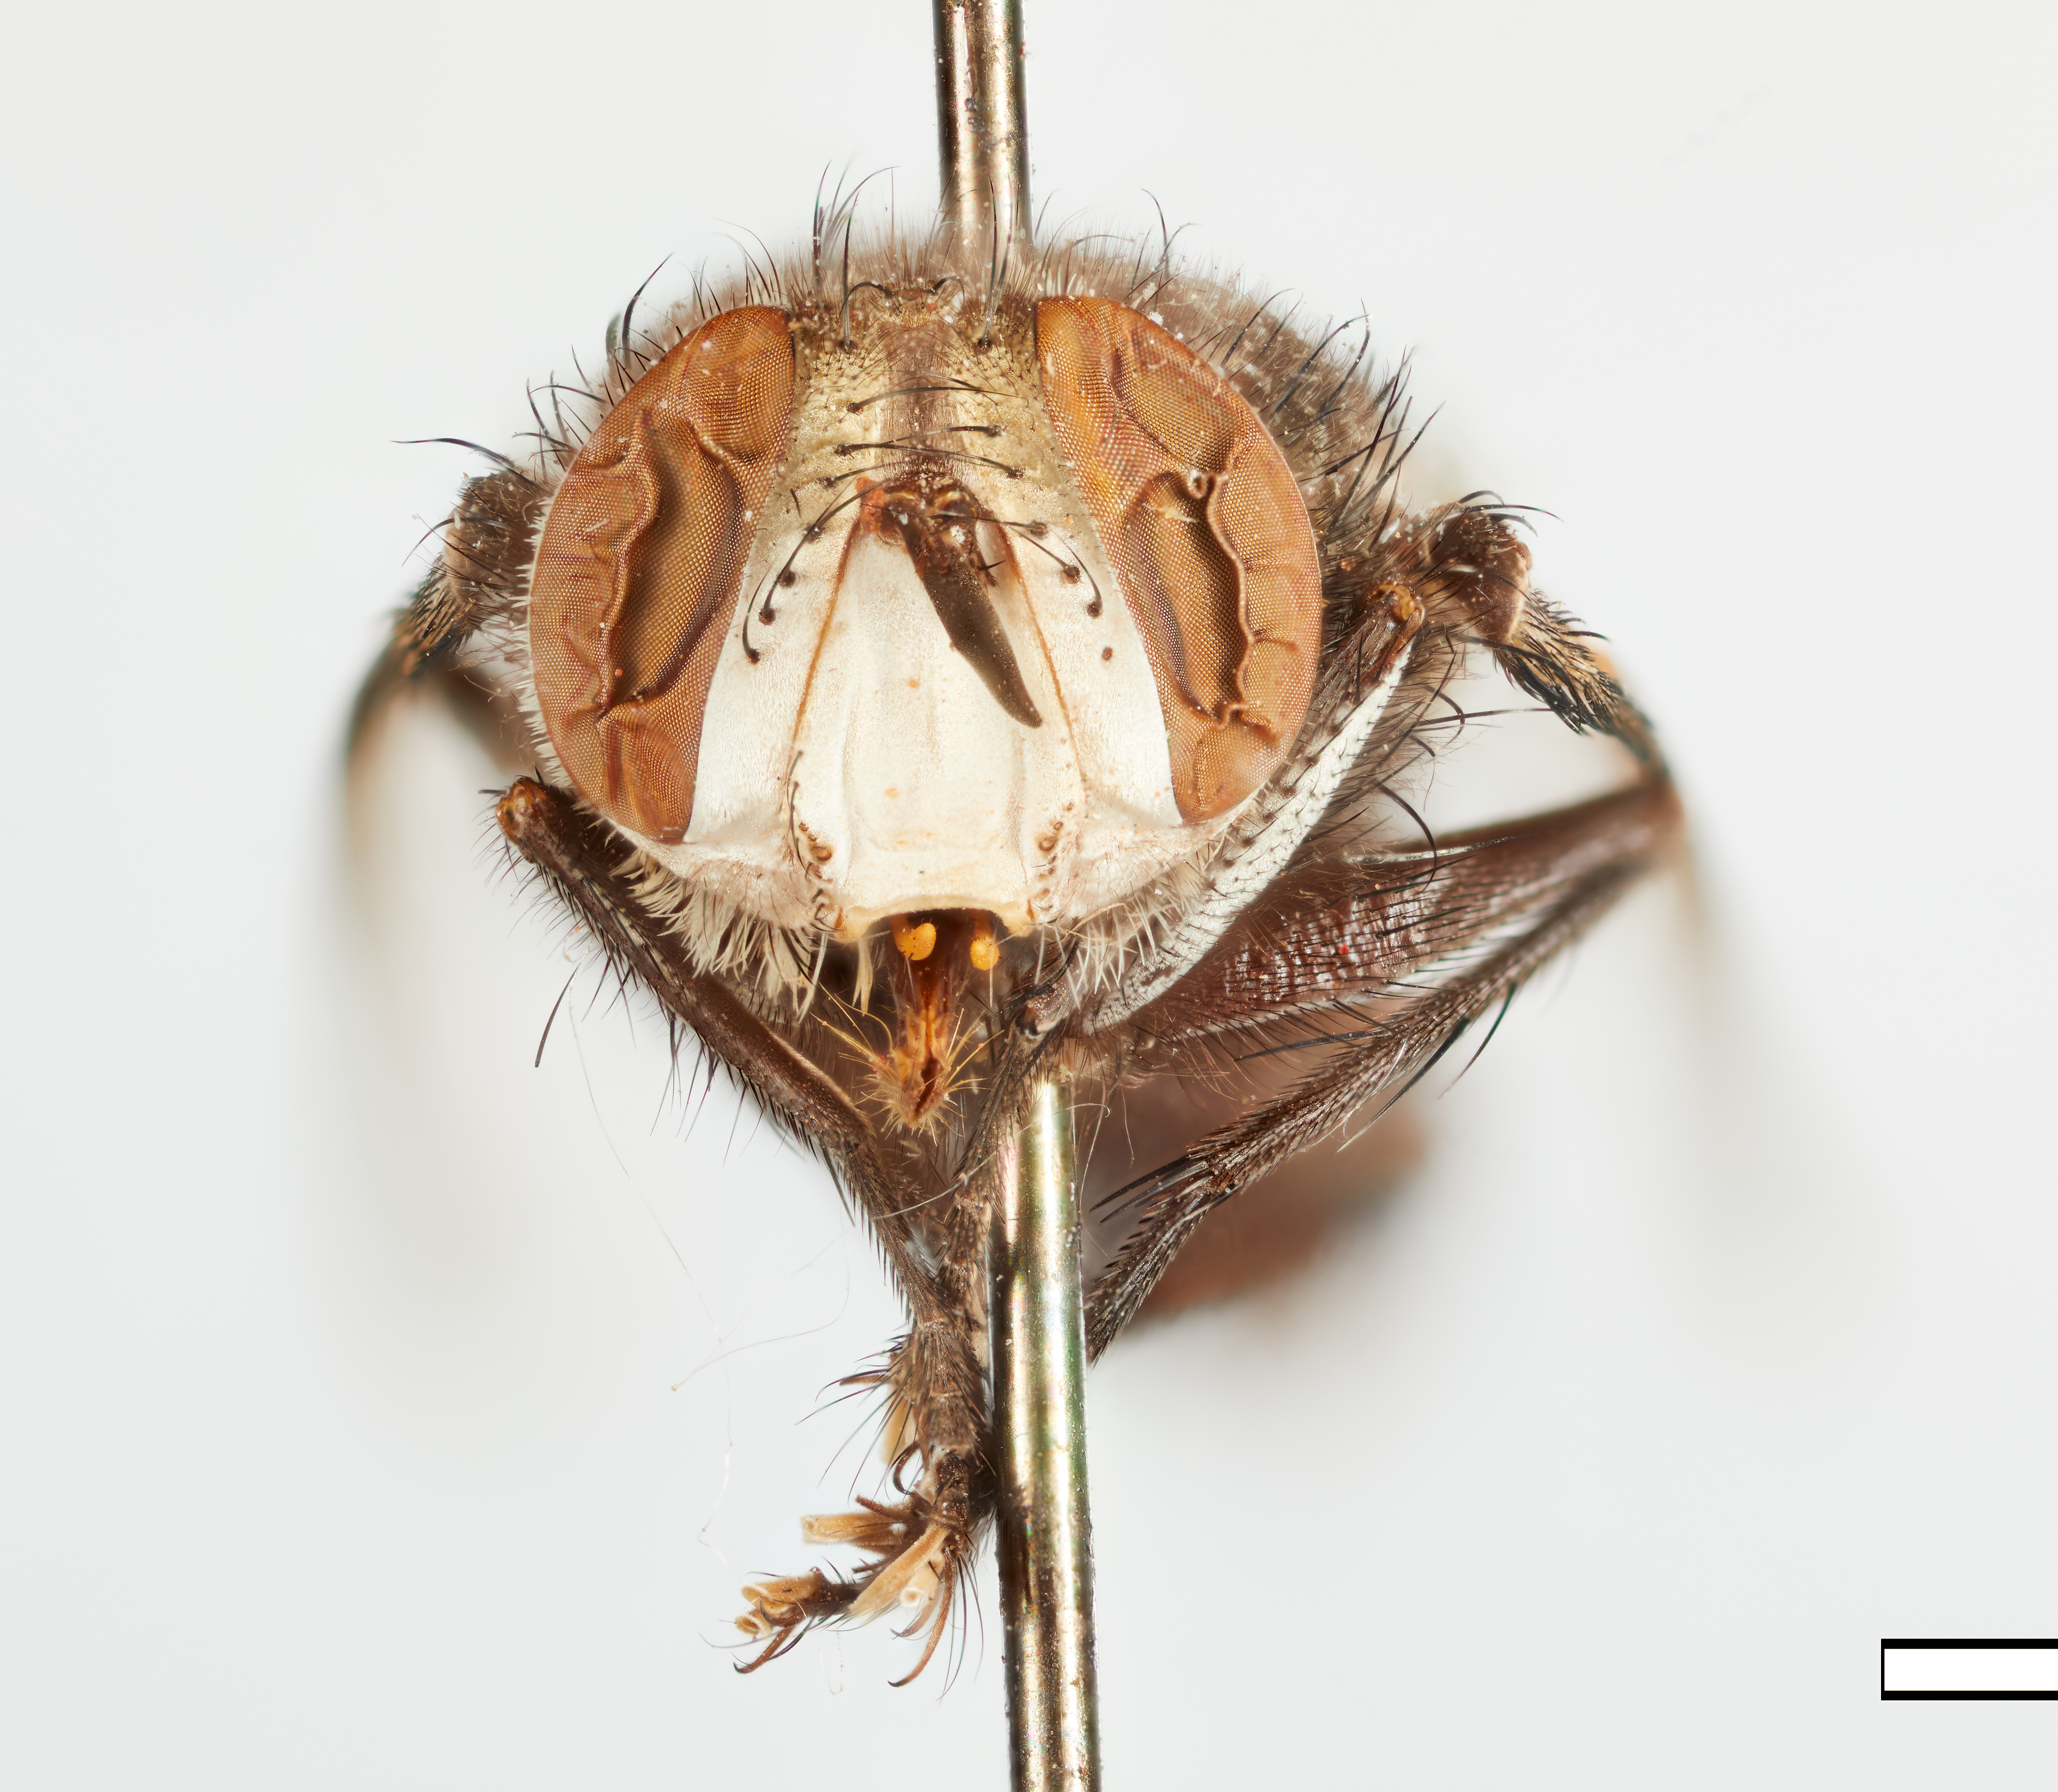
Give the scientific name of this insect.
Tachina psychidivora
